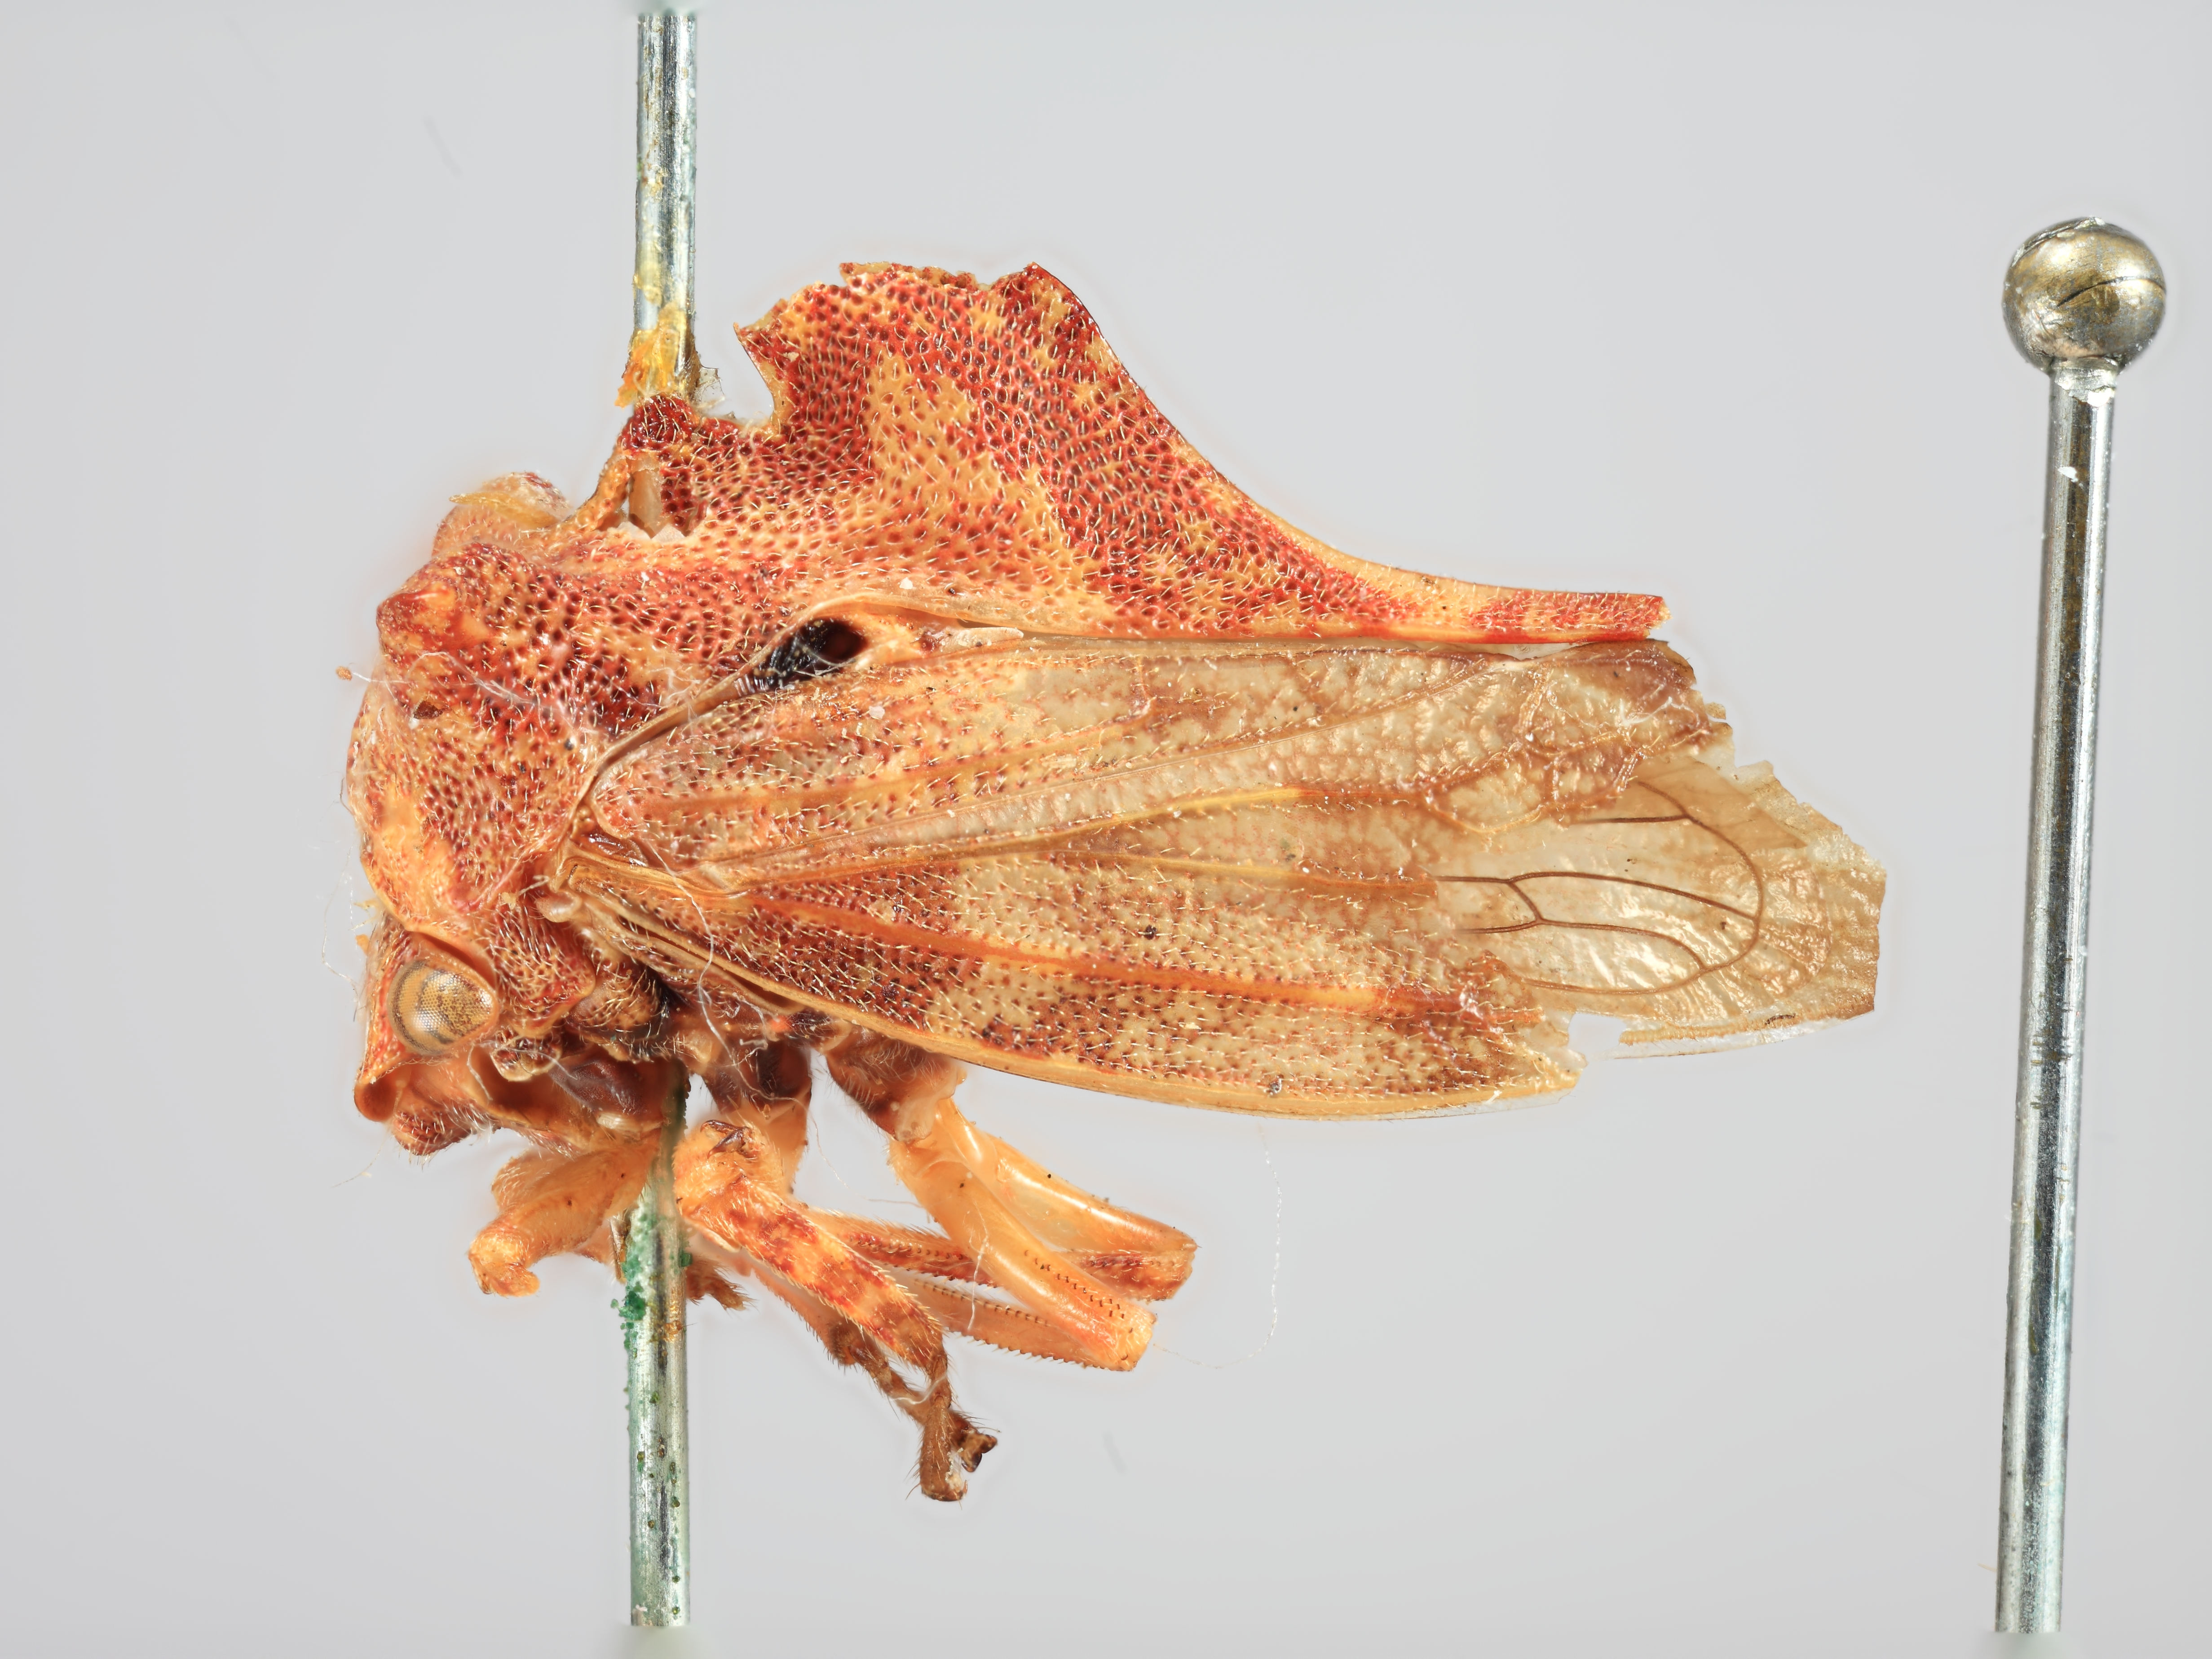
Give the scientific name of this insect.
Centronodus rochalimai
